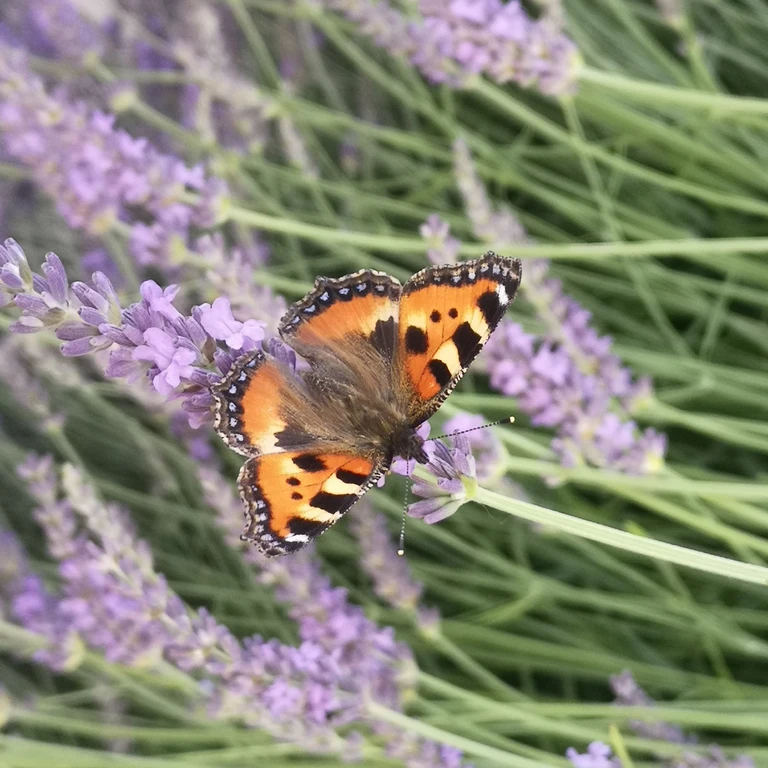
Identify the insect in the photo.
Aglais urticae
